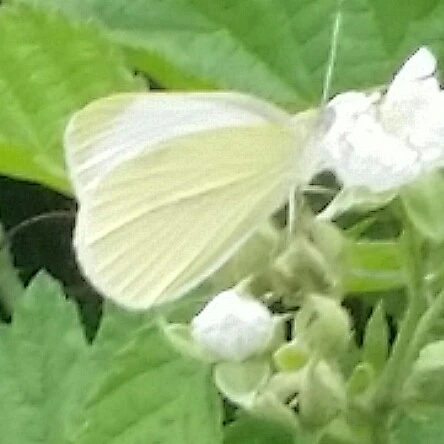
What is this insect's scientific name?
Pieris rapae
